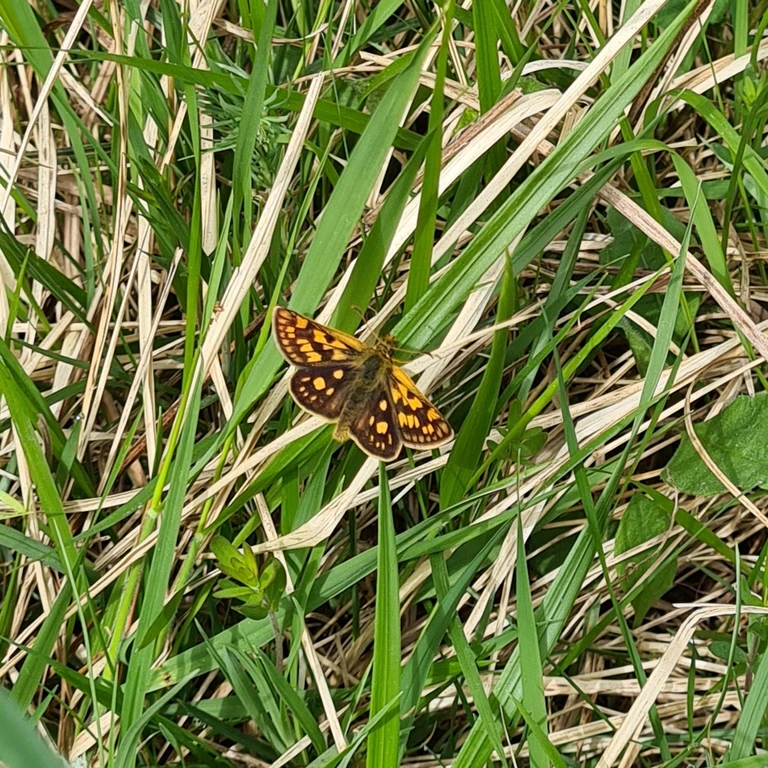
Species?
Carterocephalus palaemon
